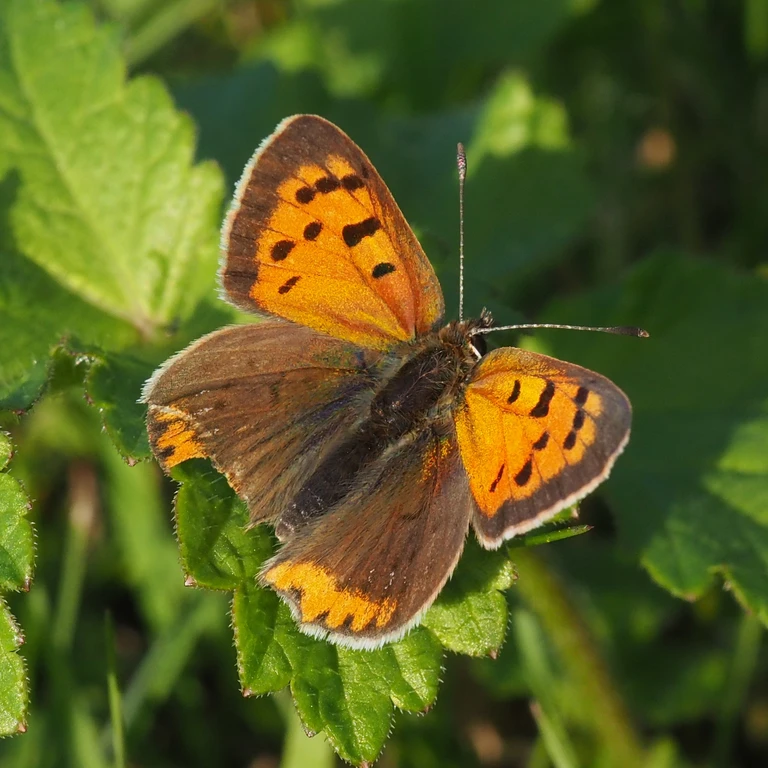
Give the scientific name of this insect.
Lycaena phlaeas
